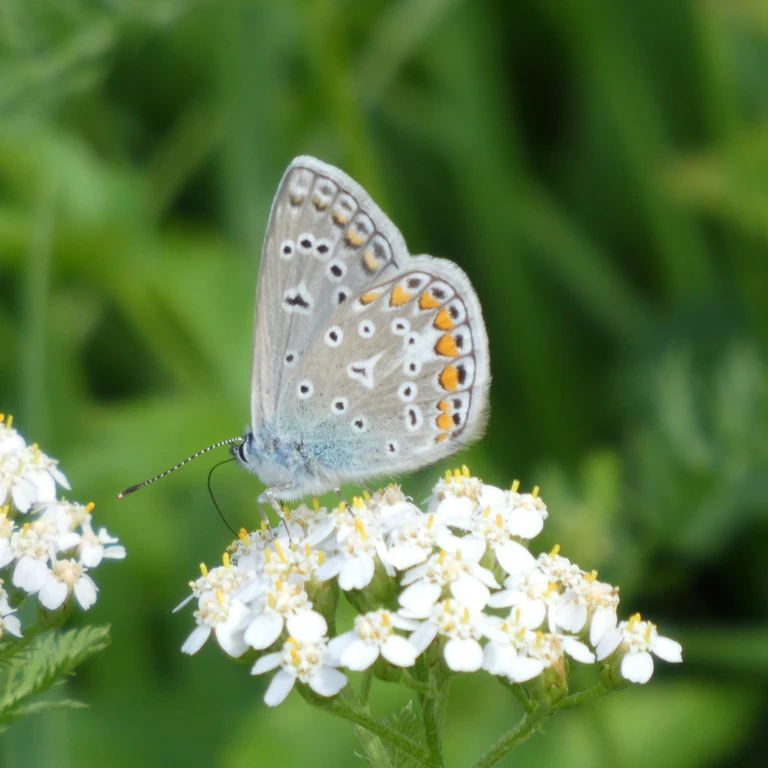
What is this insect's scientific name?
Polyommatus icarus
